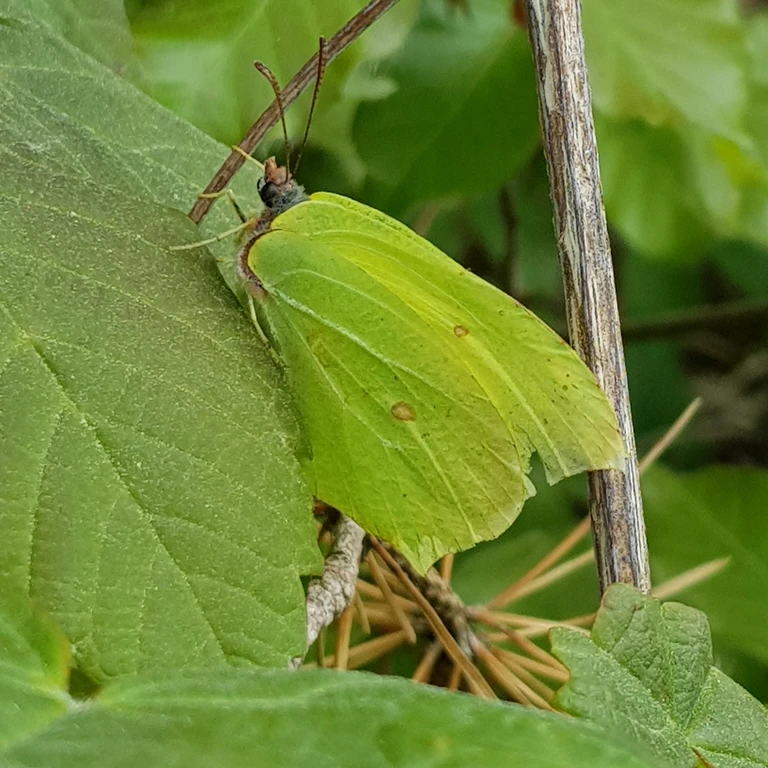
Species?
Gonepteryx rhamni
